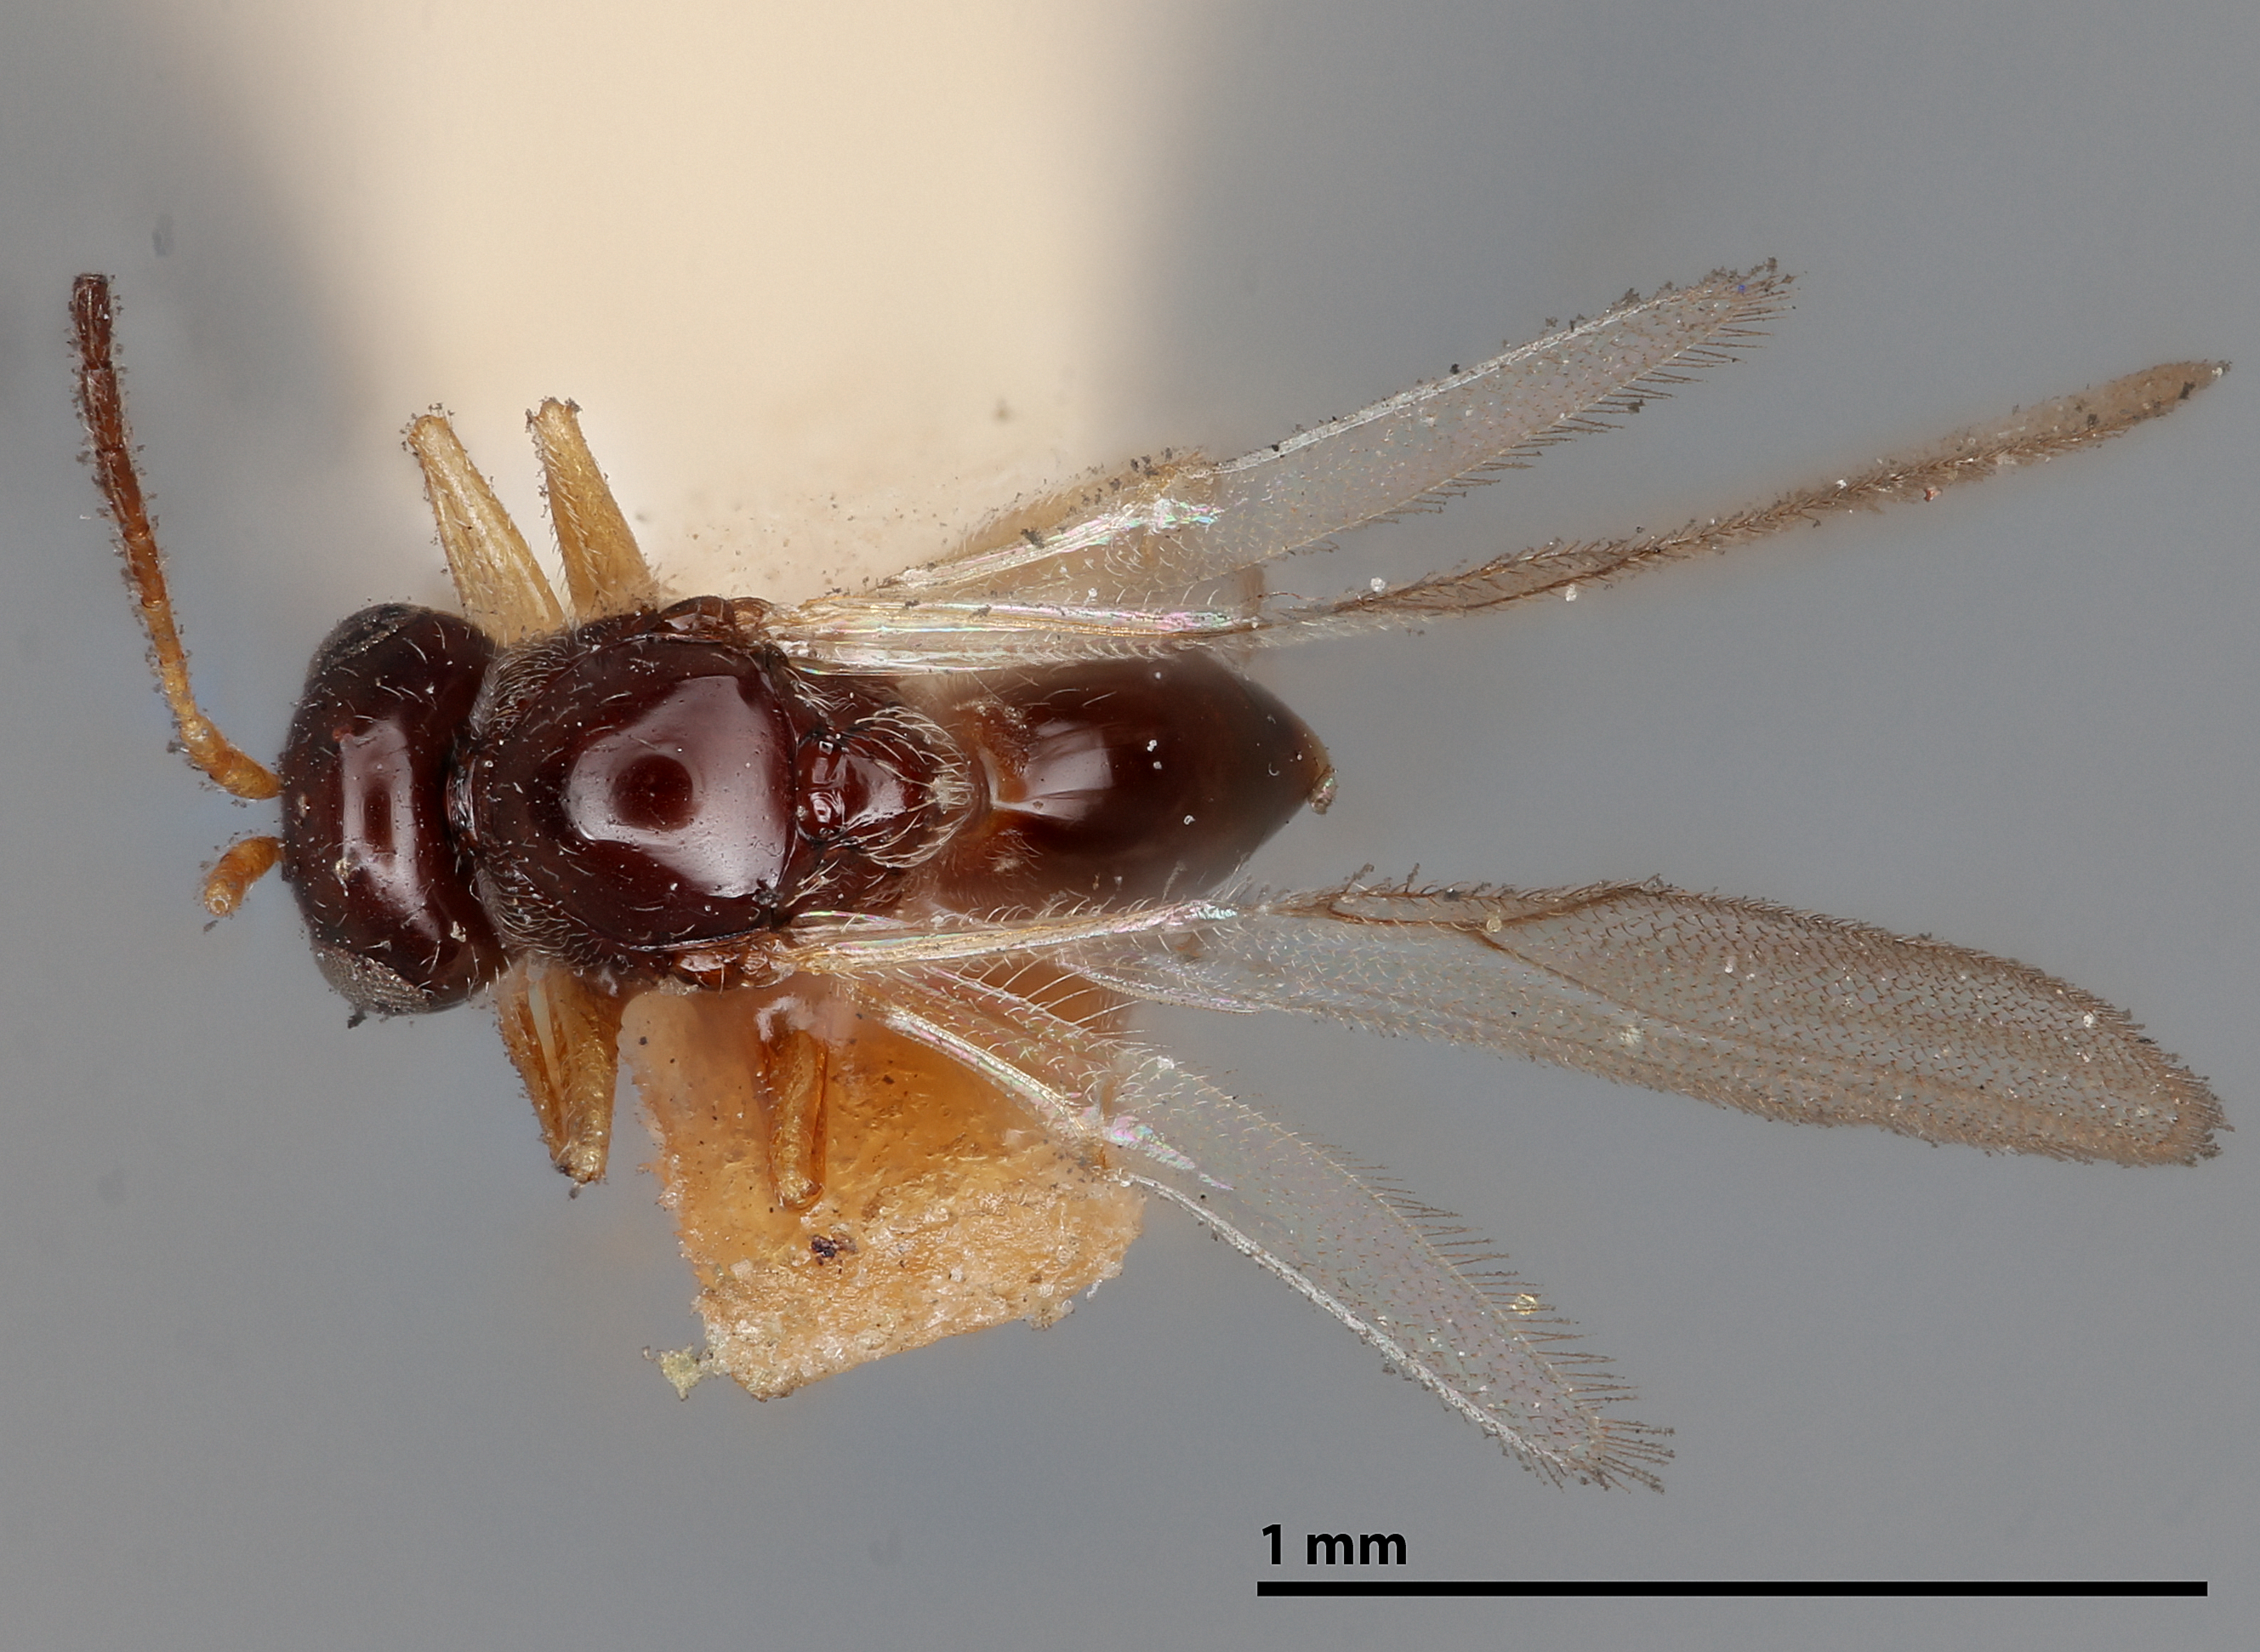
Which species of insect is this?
Allotria ambrosiae
